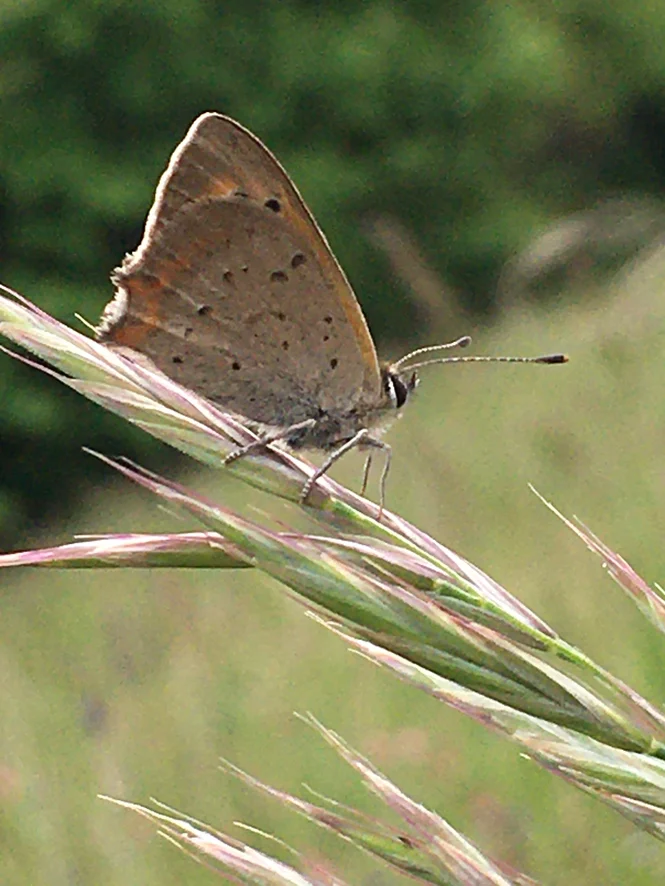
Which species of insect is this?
Lycaena phlaeas
